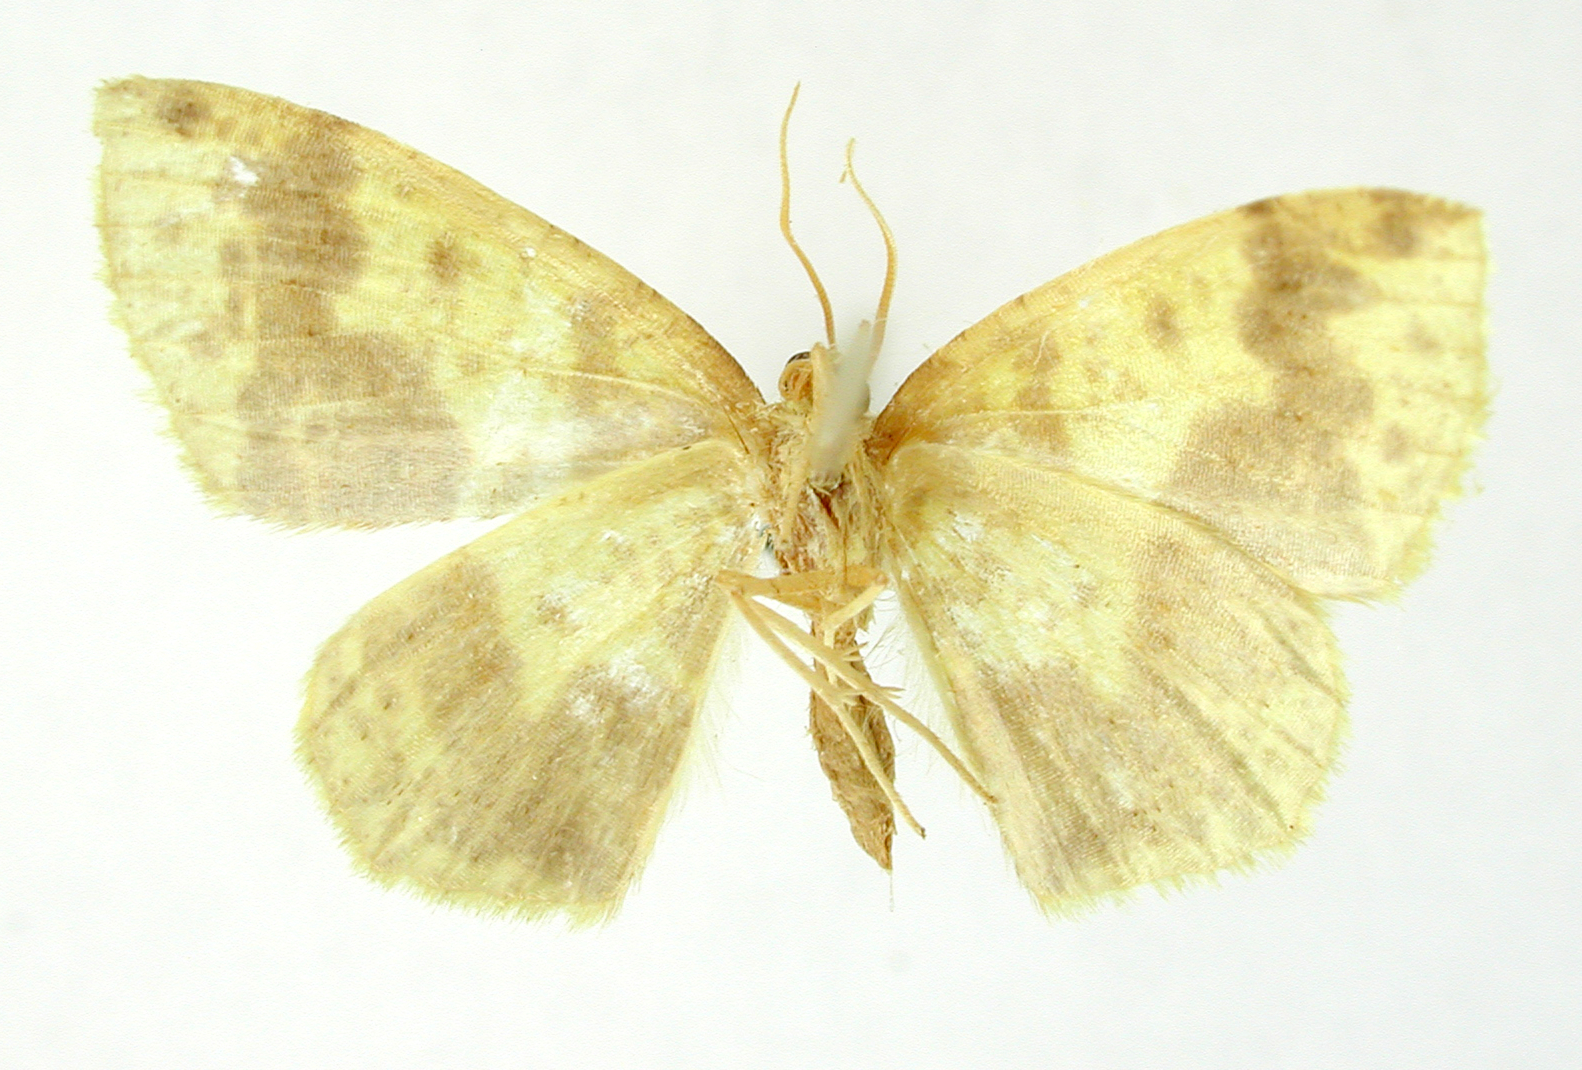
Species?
Periclina flavotincta
